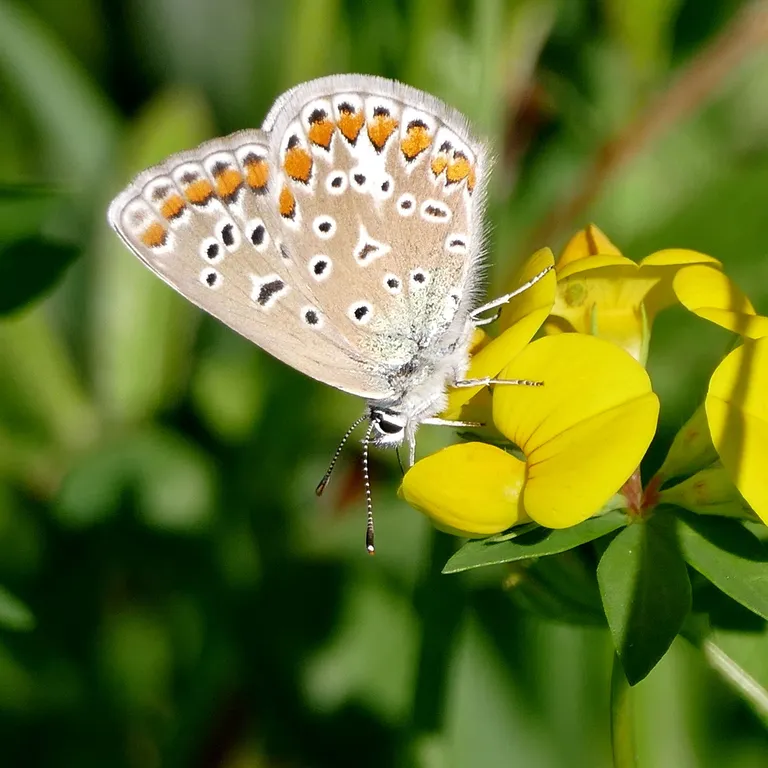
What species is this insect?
Polyommatus icarus
